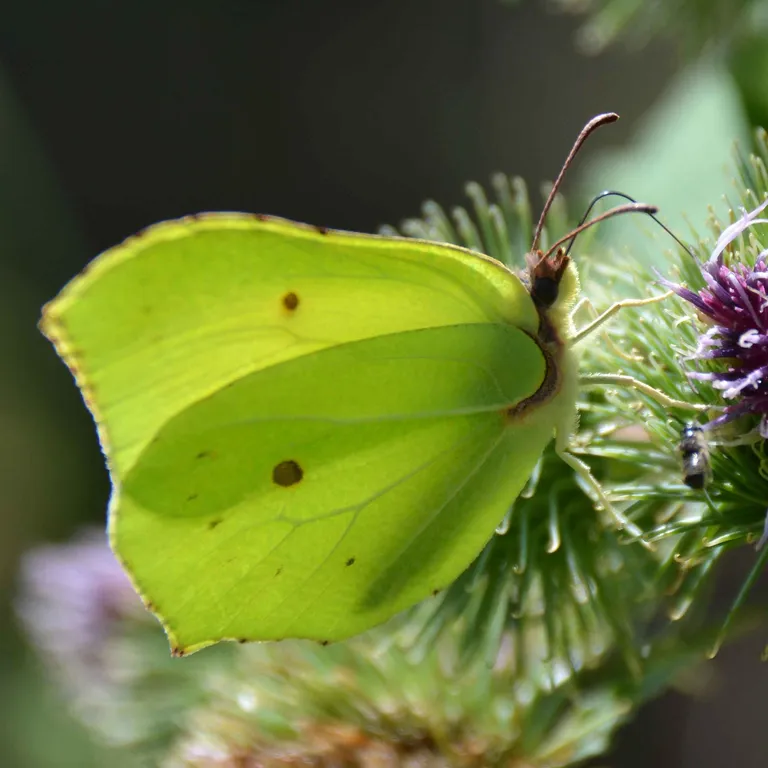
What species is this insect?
Gonepteryx rhamni
